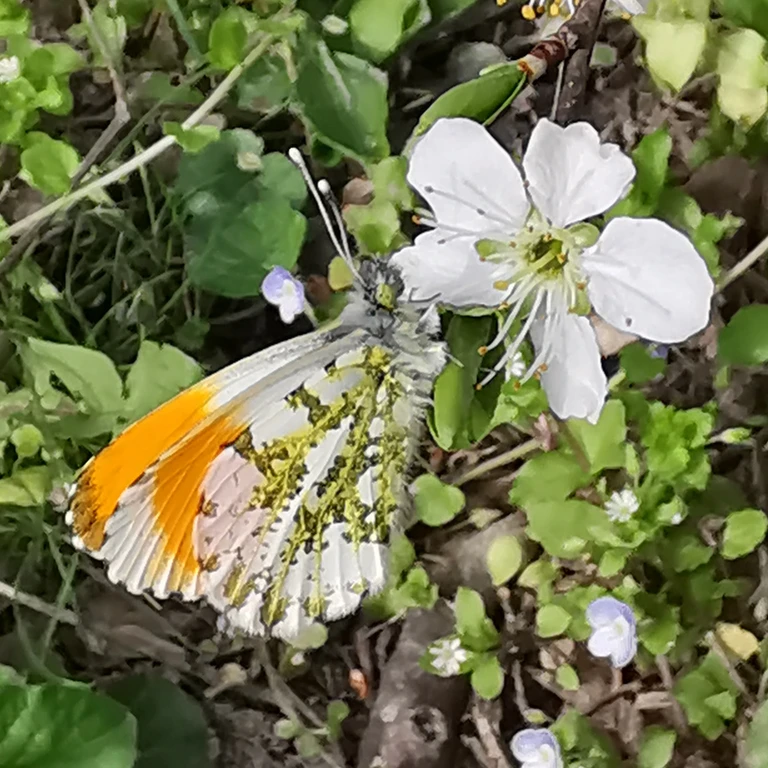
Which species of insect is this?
Anthocharis cardamines
